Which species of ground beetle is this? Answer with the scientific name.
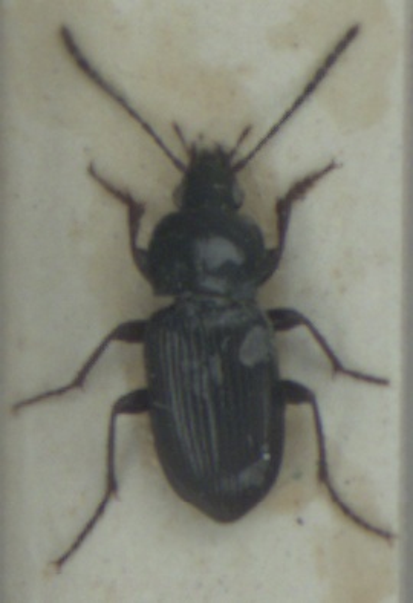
Pterostichus vernalis
